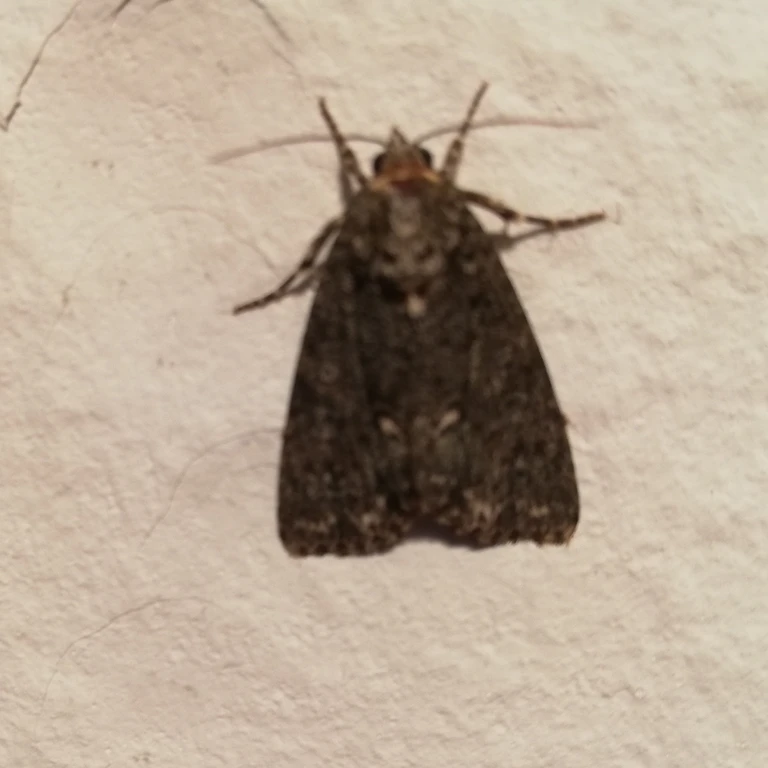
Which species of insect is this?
Acronicta rumicis
